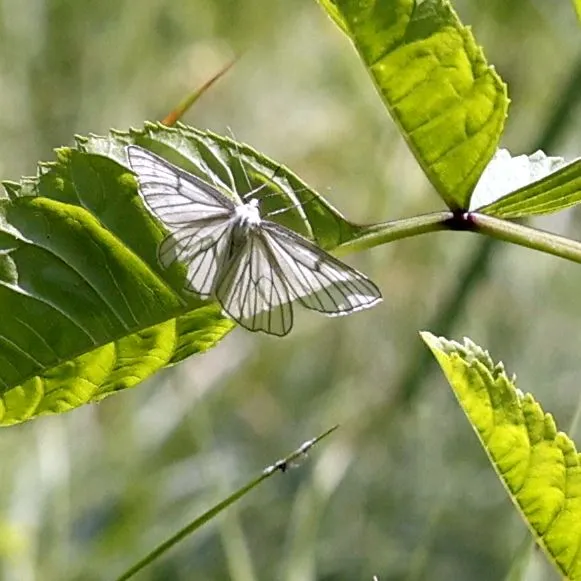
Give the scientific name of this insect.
Siona lineata
